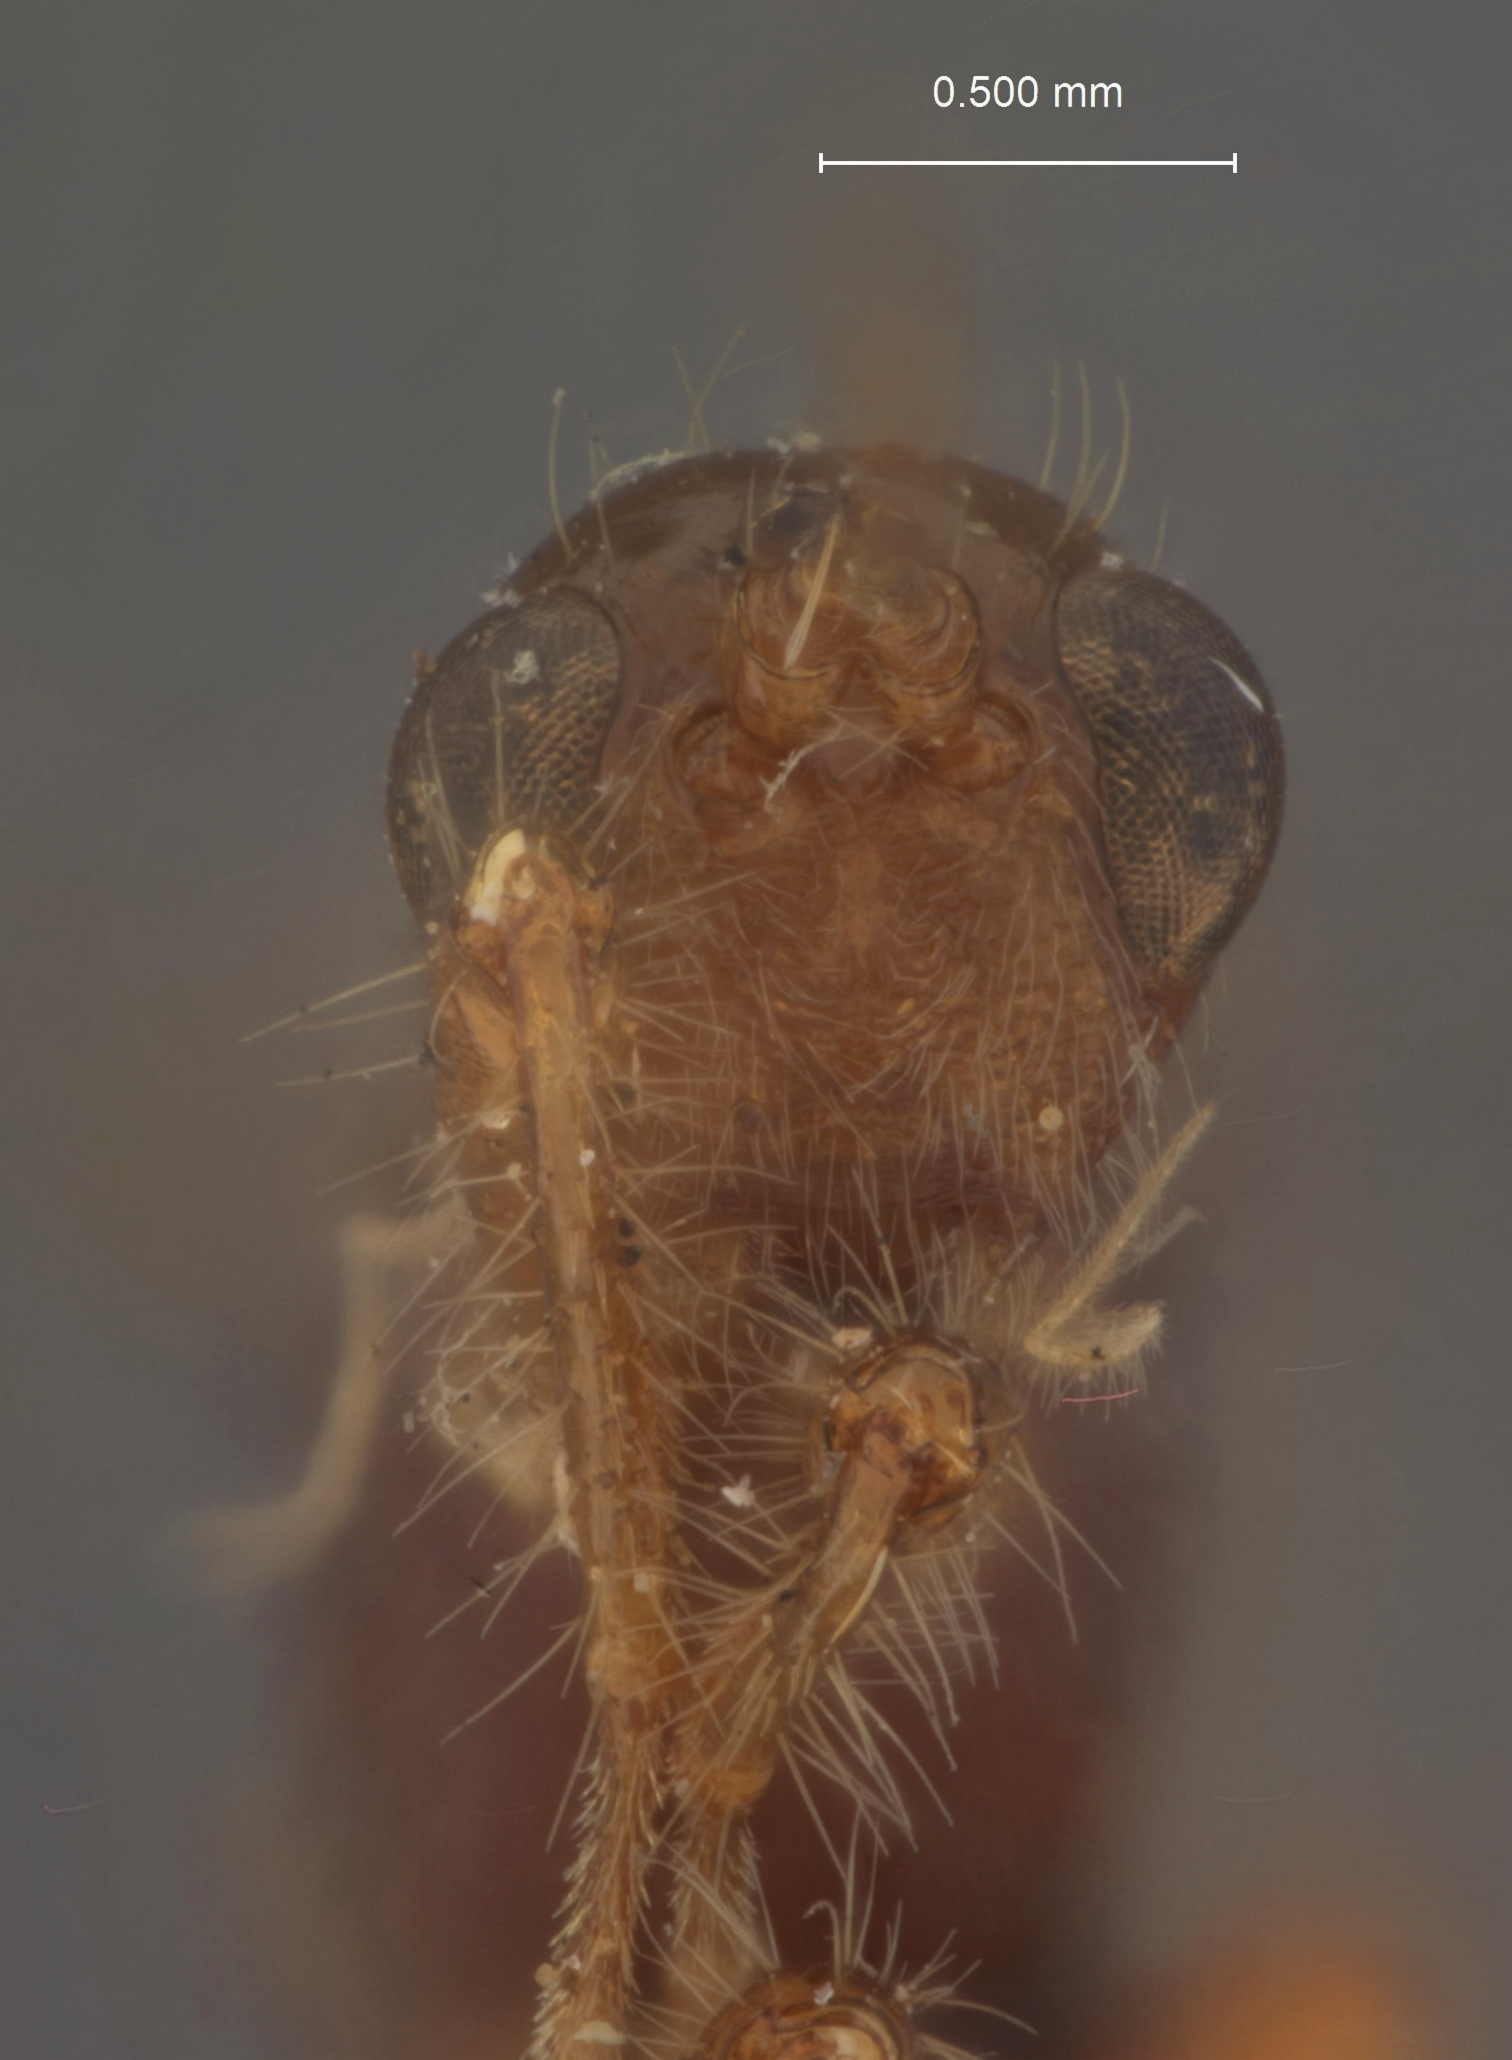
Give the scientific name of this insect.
Spathius narses
